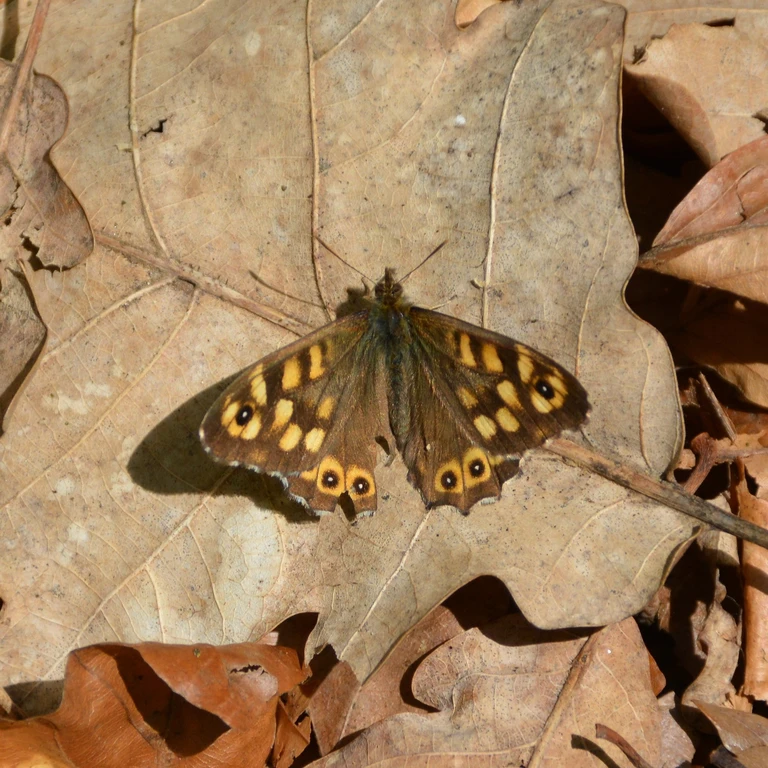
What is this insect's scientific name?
Pararge aegeria
